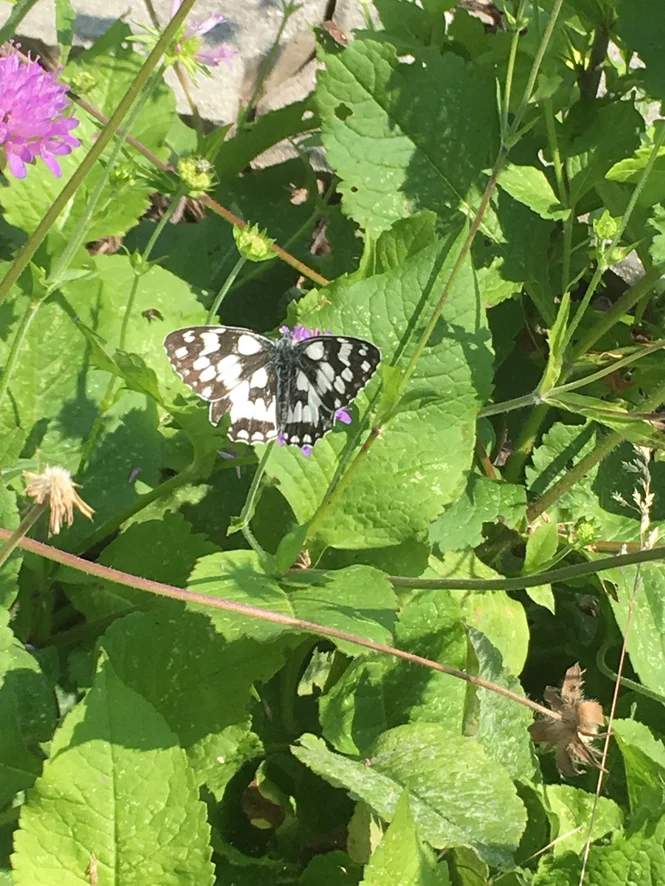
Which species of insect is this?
Melanargia galathea
